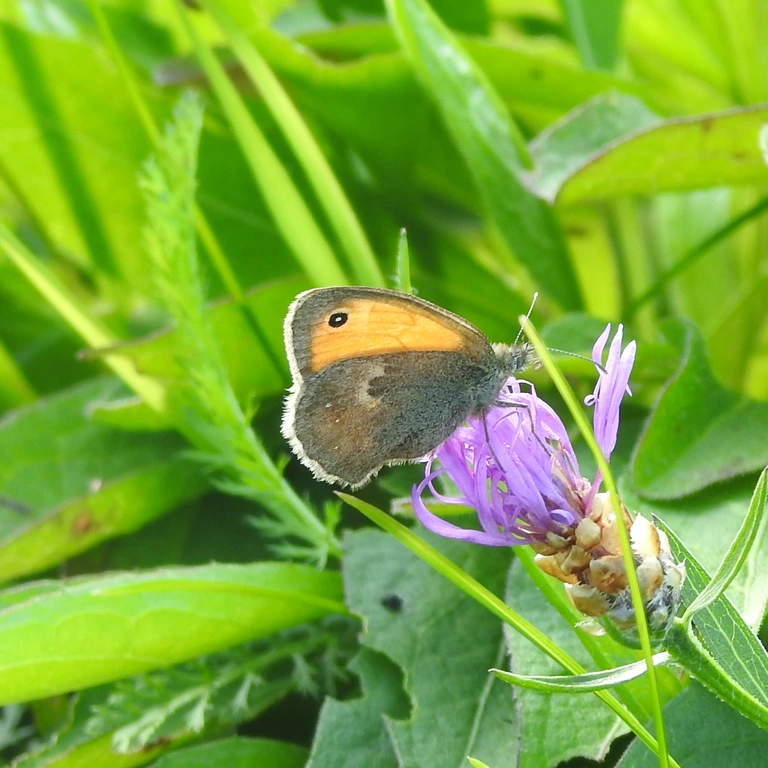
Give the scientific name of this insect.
Coenonympha pamphilus
